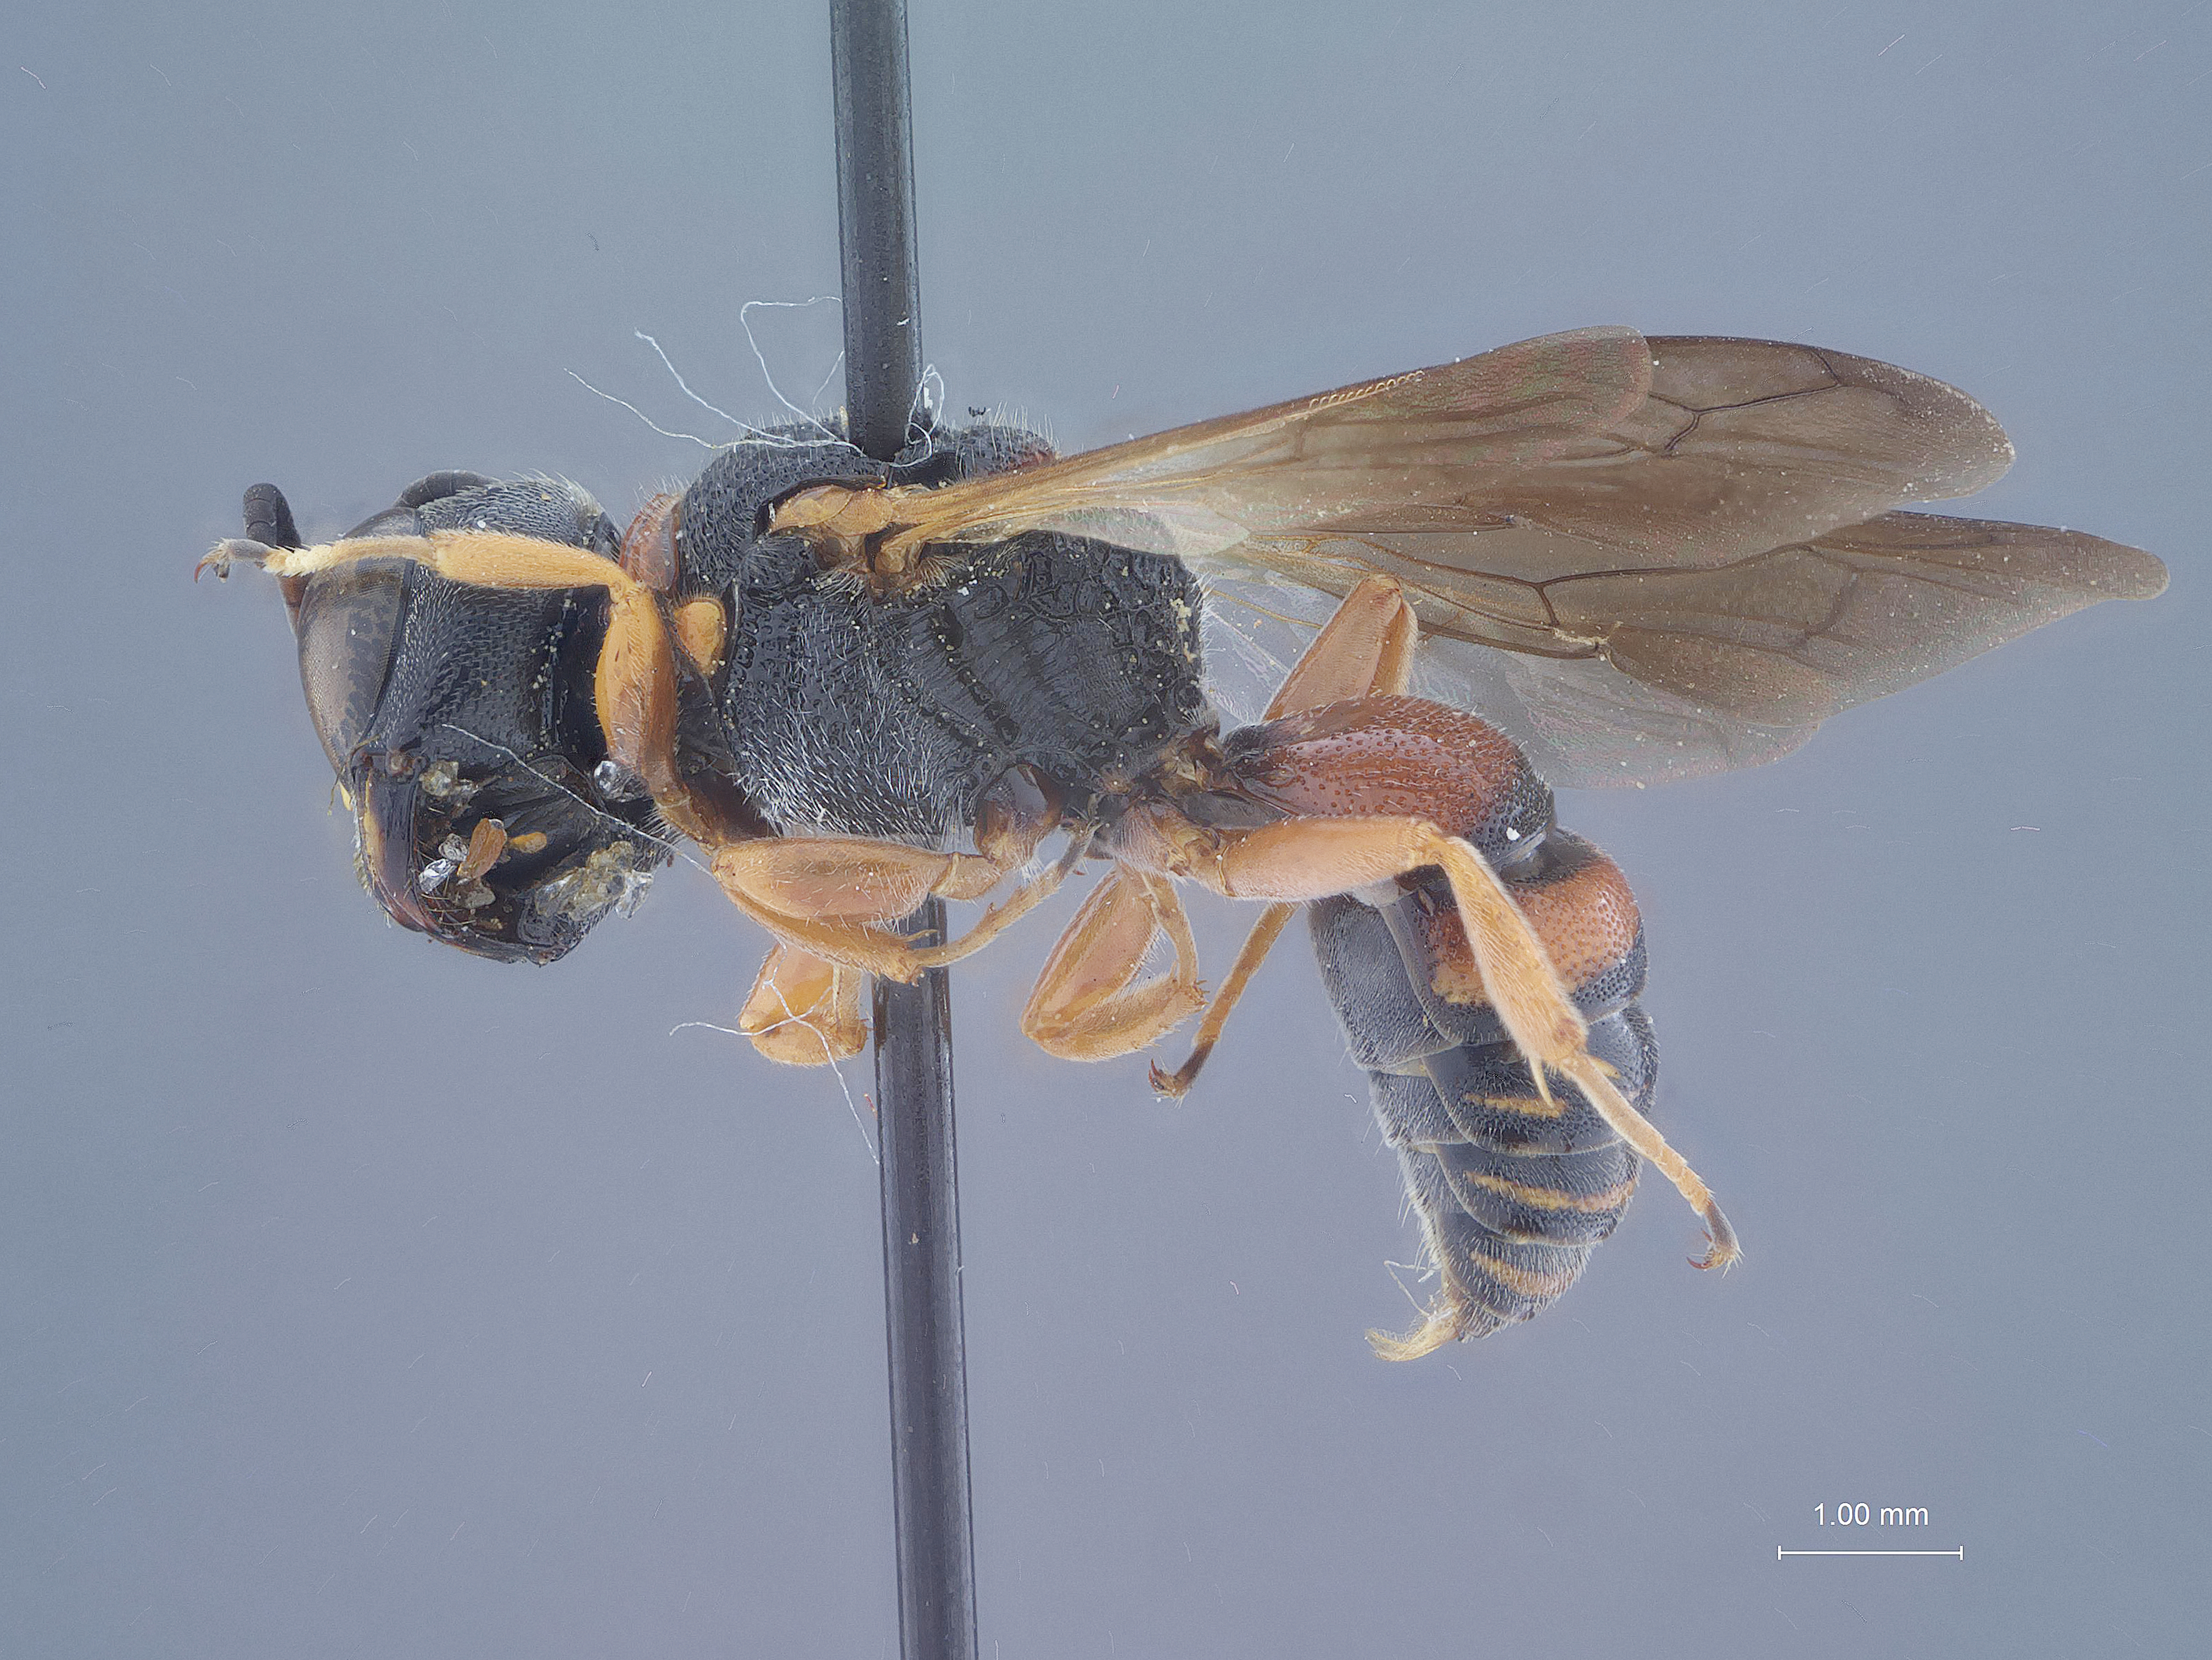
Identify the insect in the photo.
Ectemnius scaber
